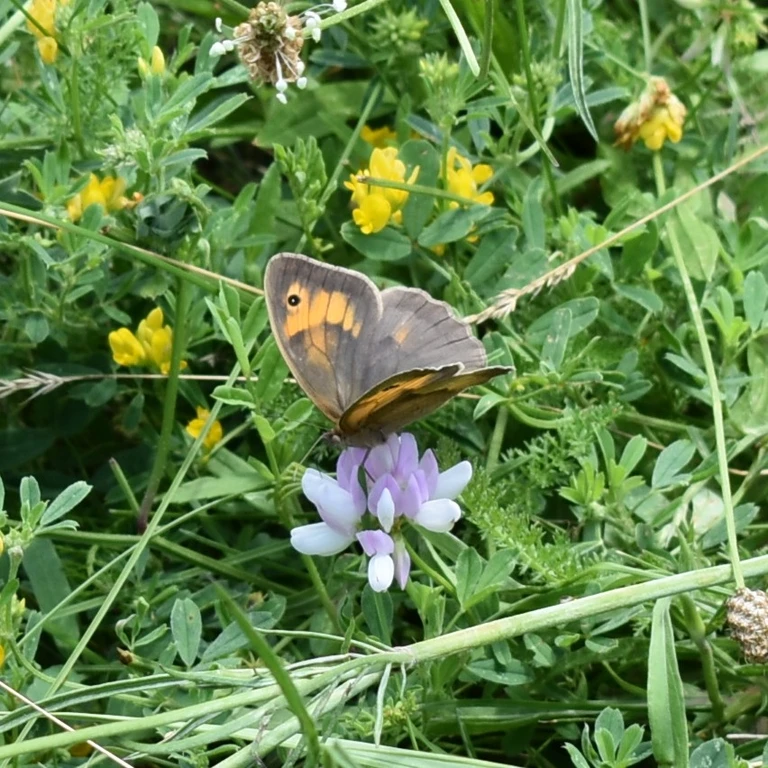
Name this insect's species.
Maniola jurtina
